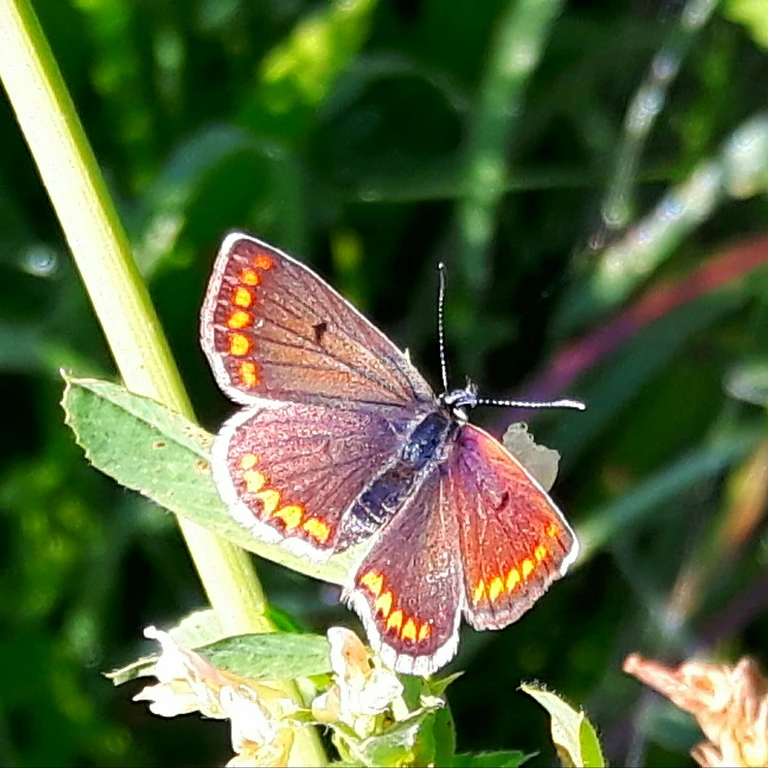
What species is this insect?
Aricia agestis/artaxerxes
